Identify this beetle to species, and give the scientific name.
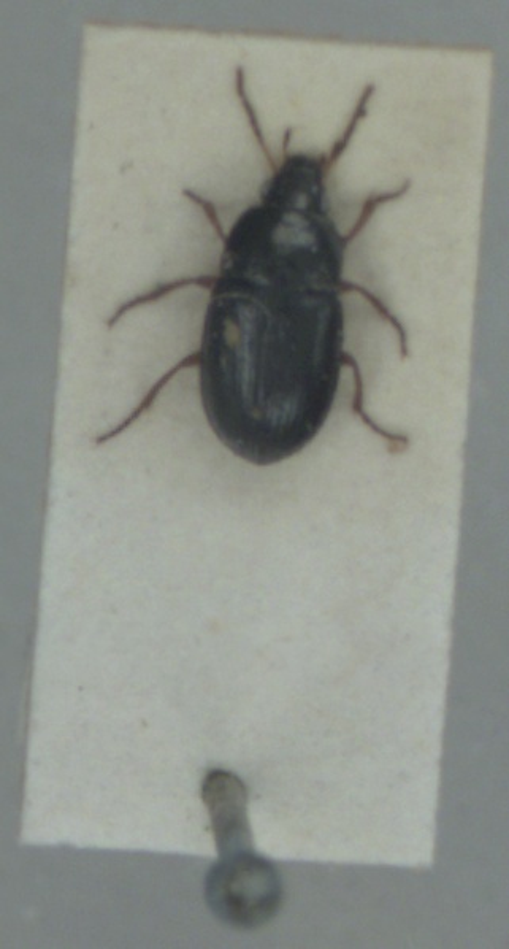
Amara lucida
